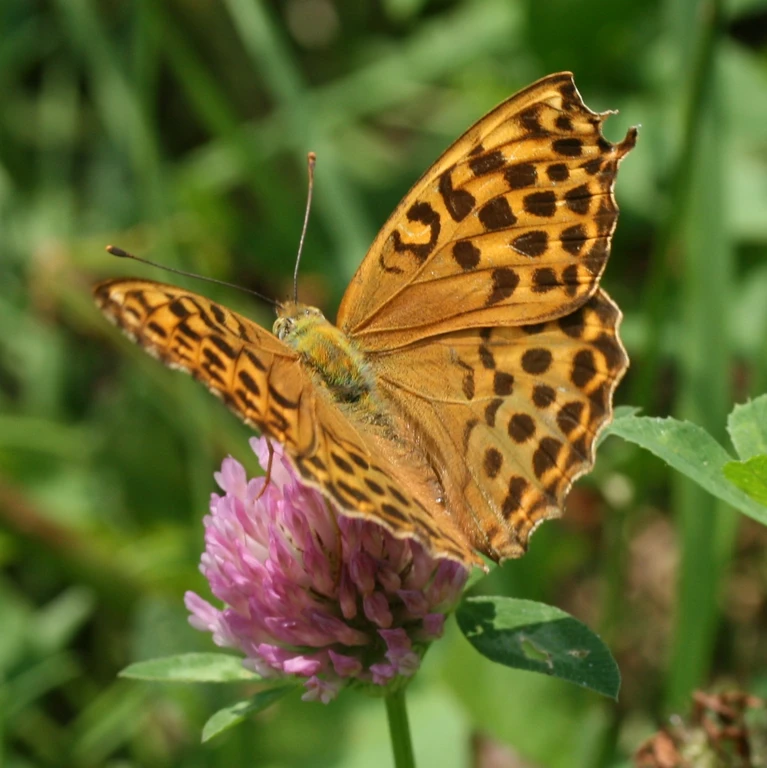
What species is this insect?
Argynnis paphia
